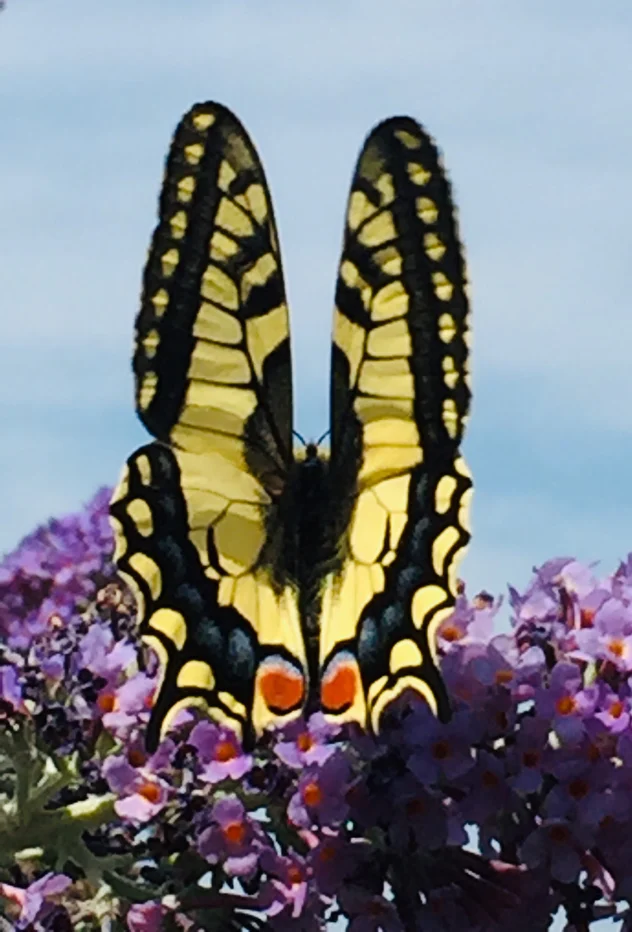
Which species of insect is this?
Papilio machaon
